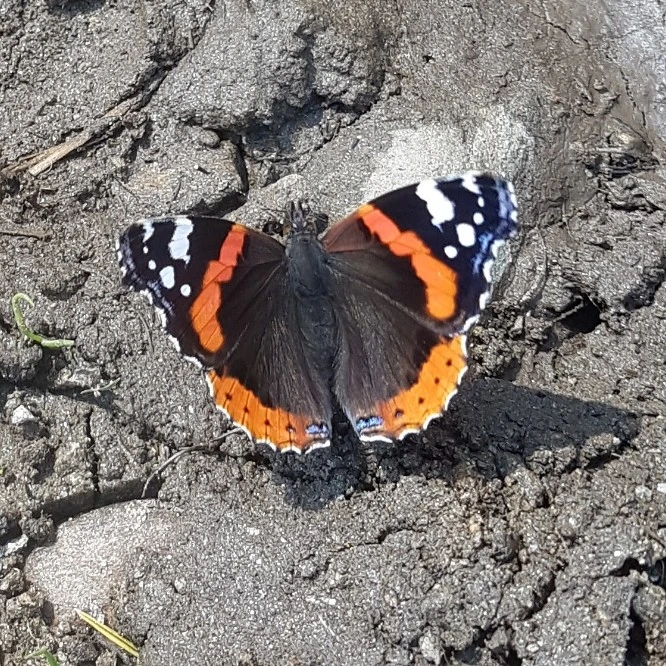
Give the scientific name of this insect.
Vanessa atalanta
